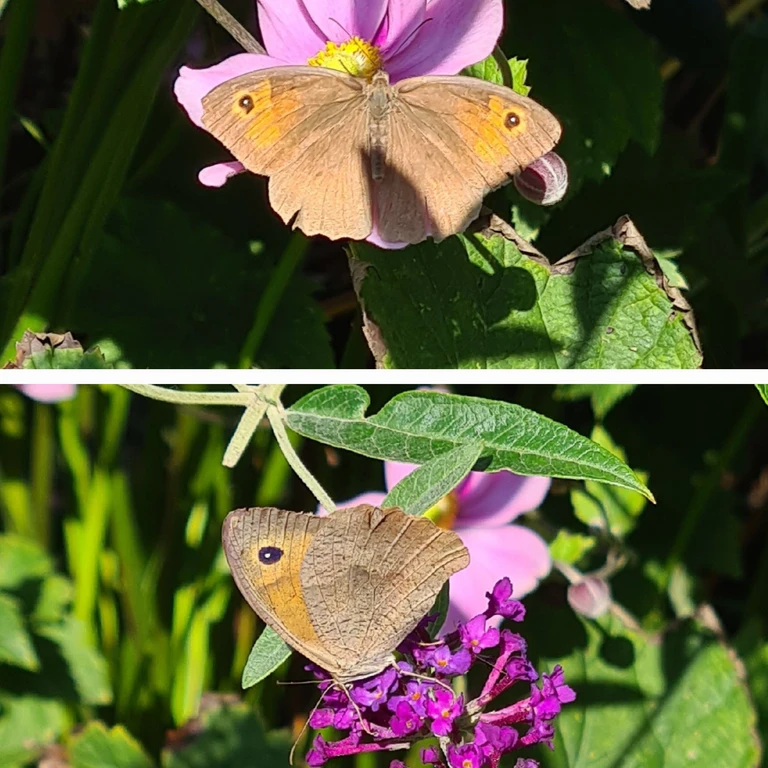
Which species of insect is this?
Maniola jurtina
